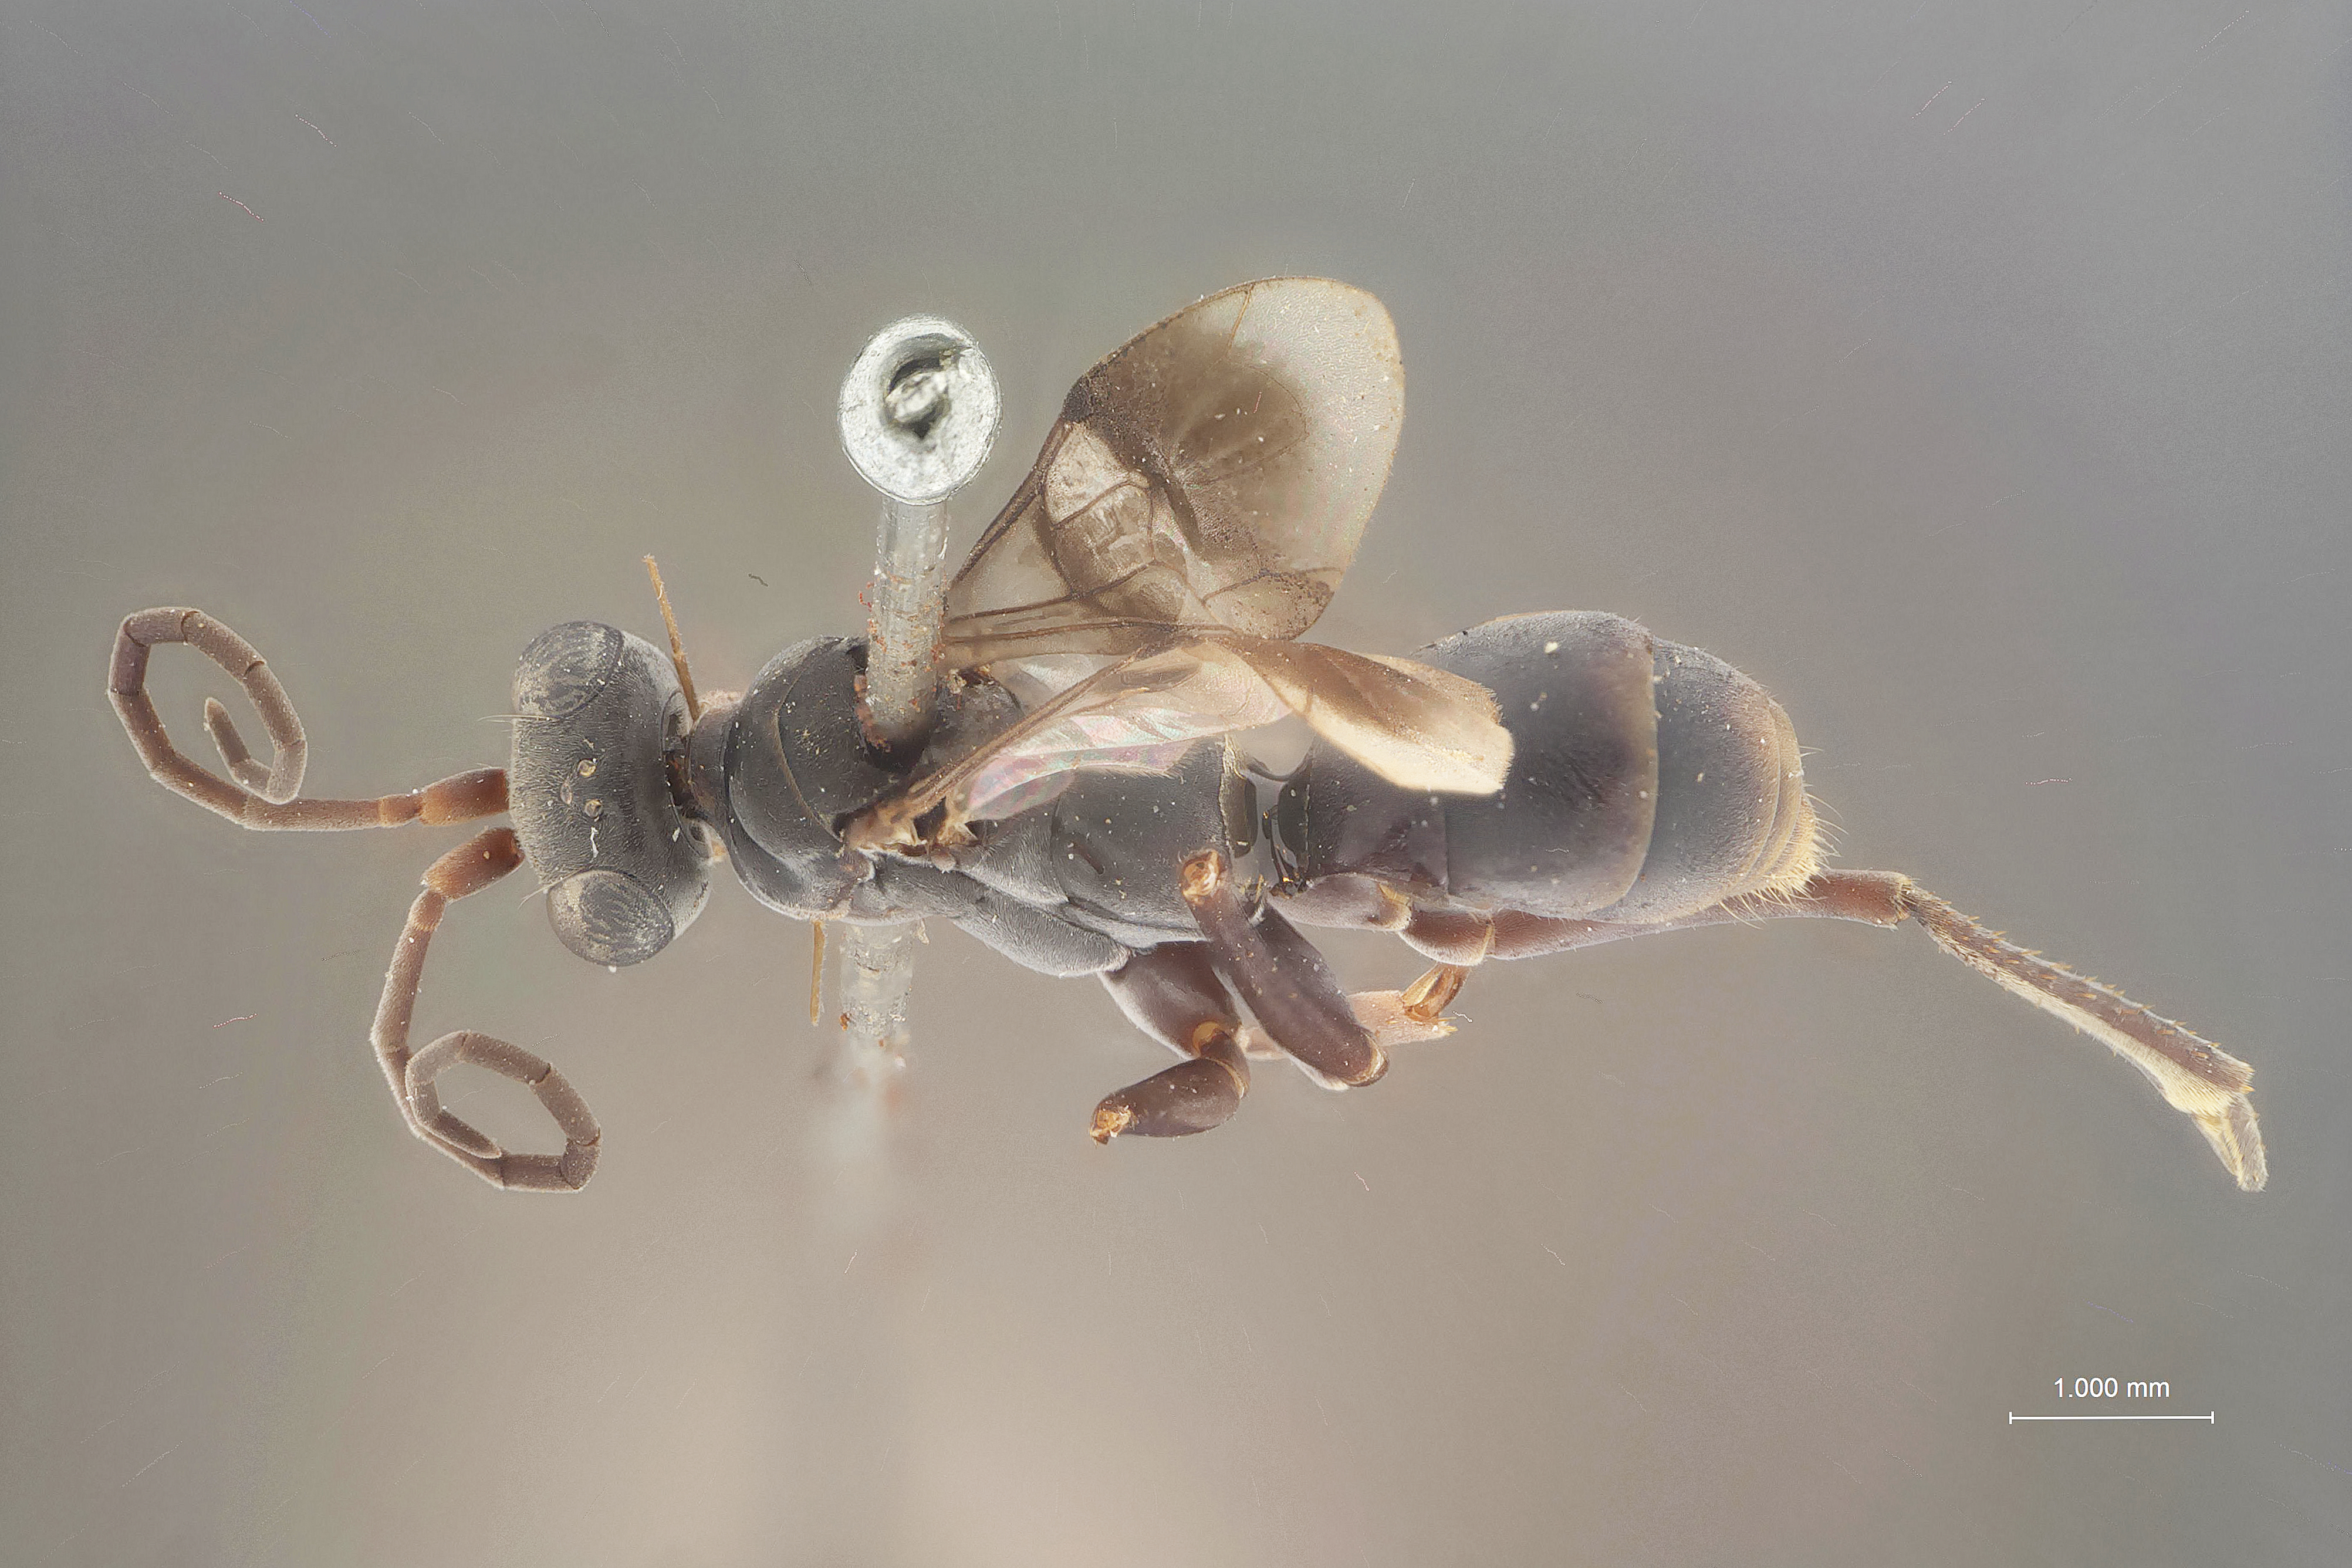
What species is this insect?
Priocnemis thione
